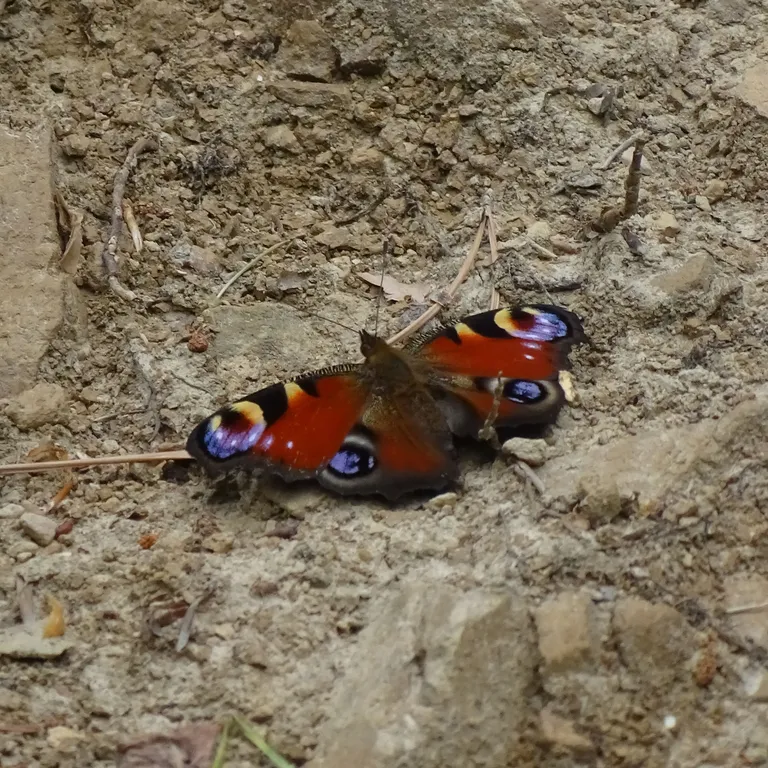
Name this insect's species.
Aglais io
